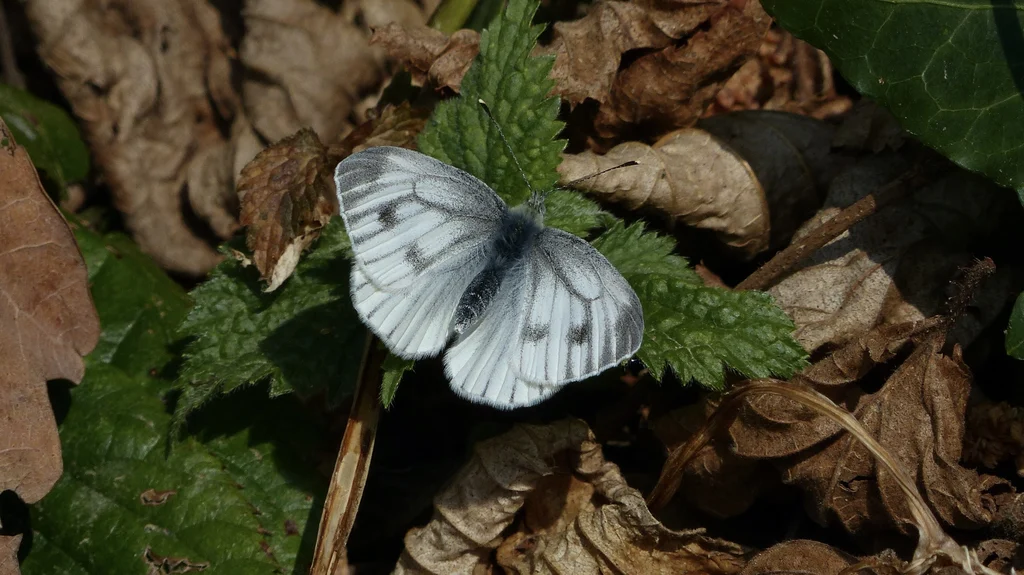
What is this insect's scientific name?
Pieris napi
